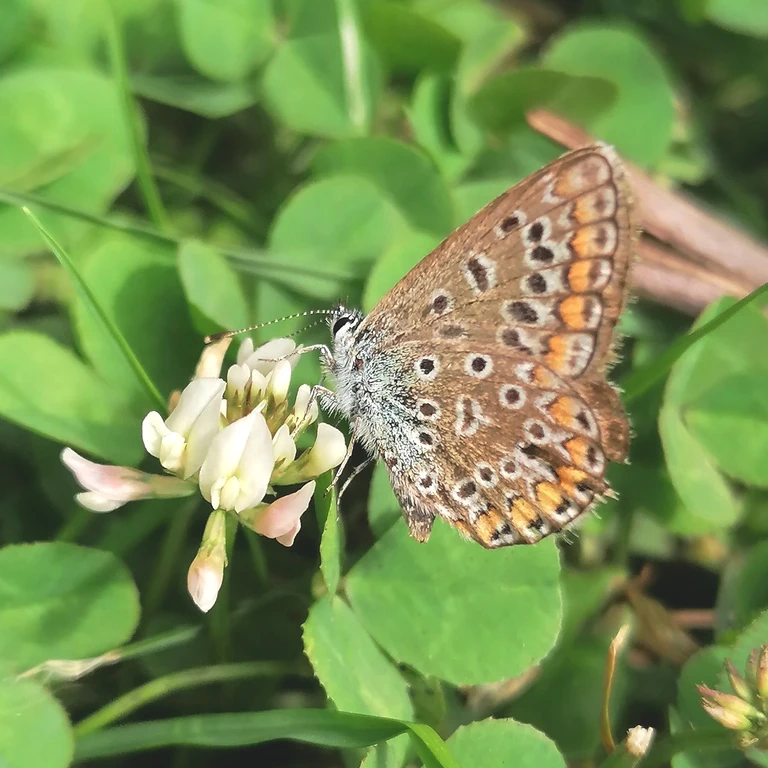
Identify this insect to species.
Polyommatus icarus
